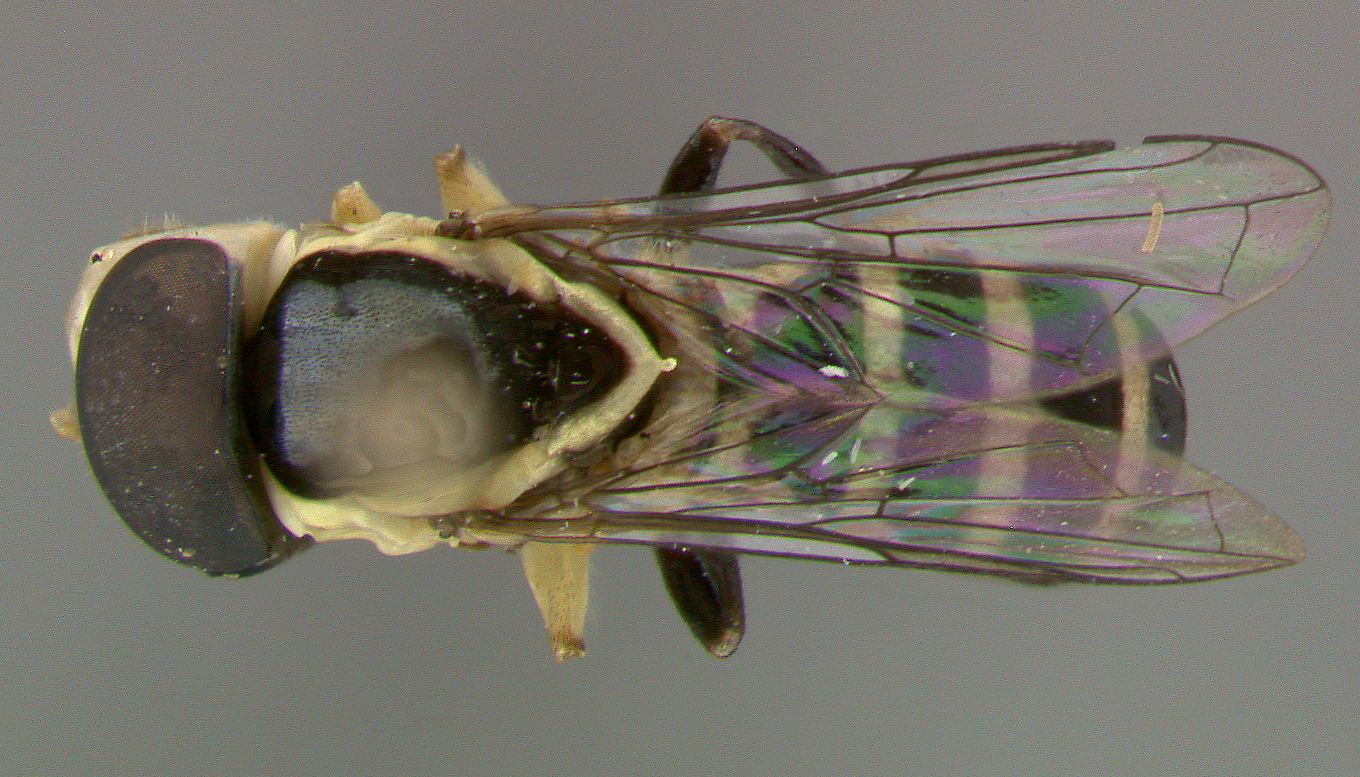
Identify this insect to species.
Eosphraerophoria hermosa
